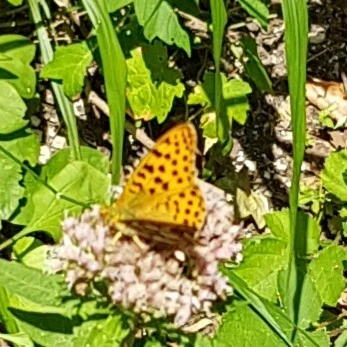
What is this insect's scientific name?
Issoria lathonia
